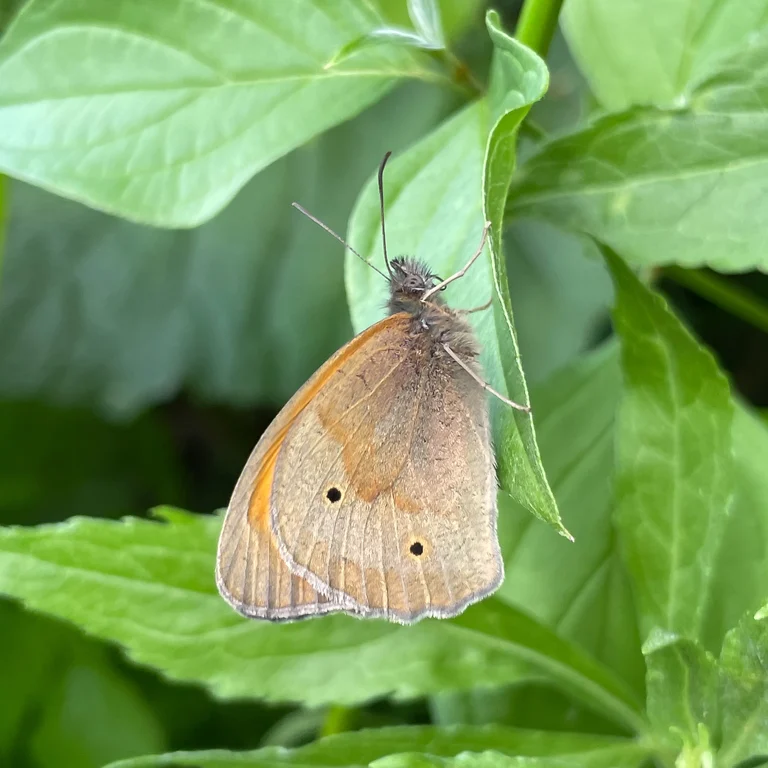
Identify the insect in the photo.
Maniola jurtina
